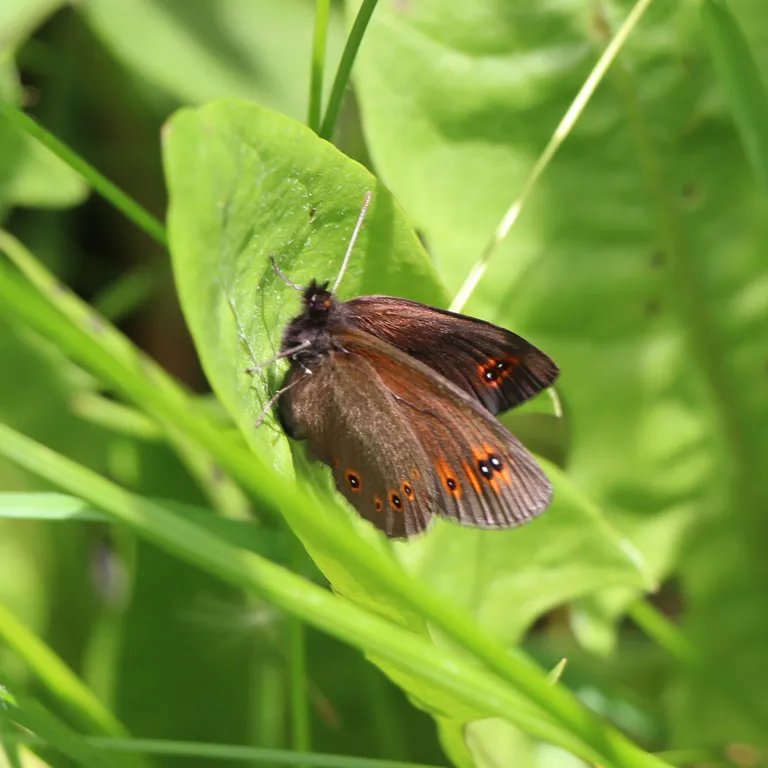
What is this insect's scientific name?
Erebia medusa
